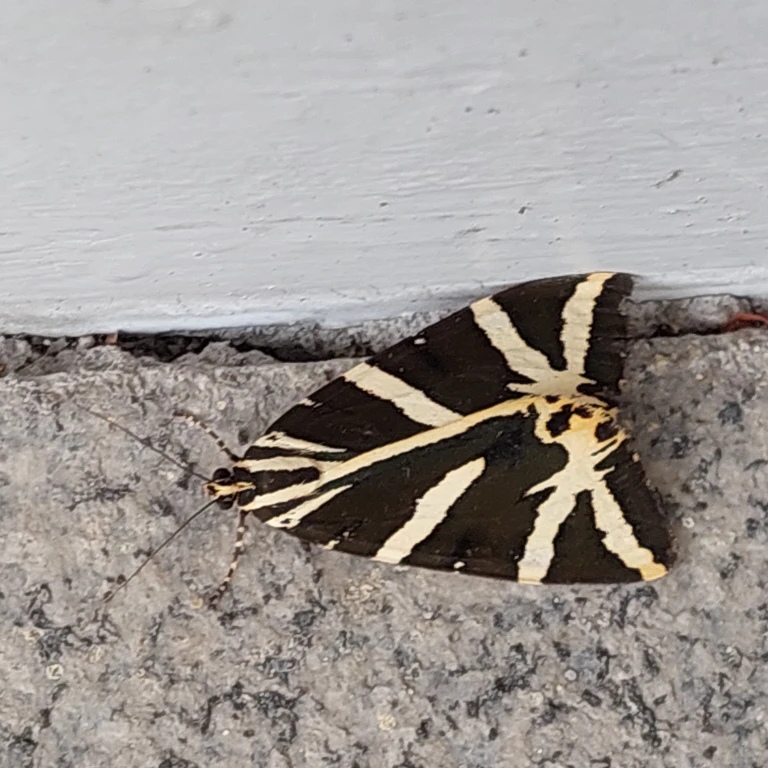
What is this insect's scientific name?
Euplagia quadripunctaria
